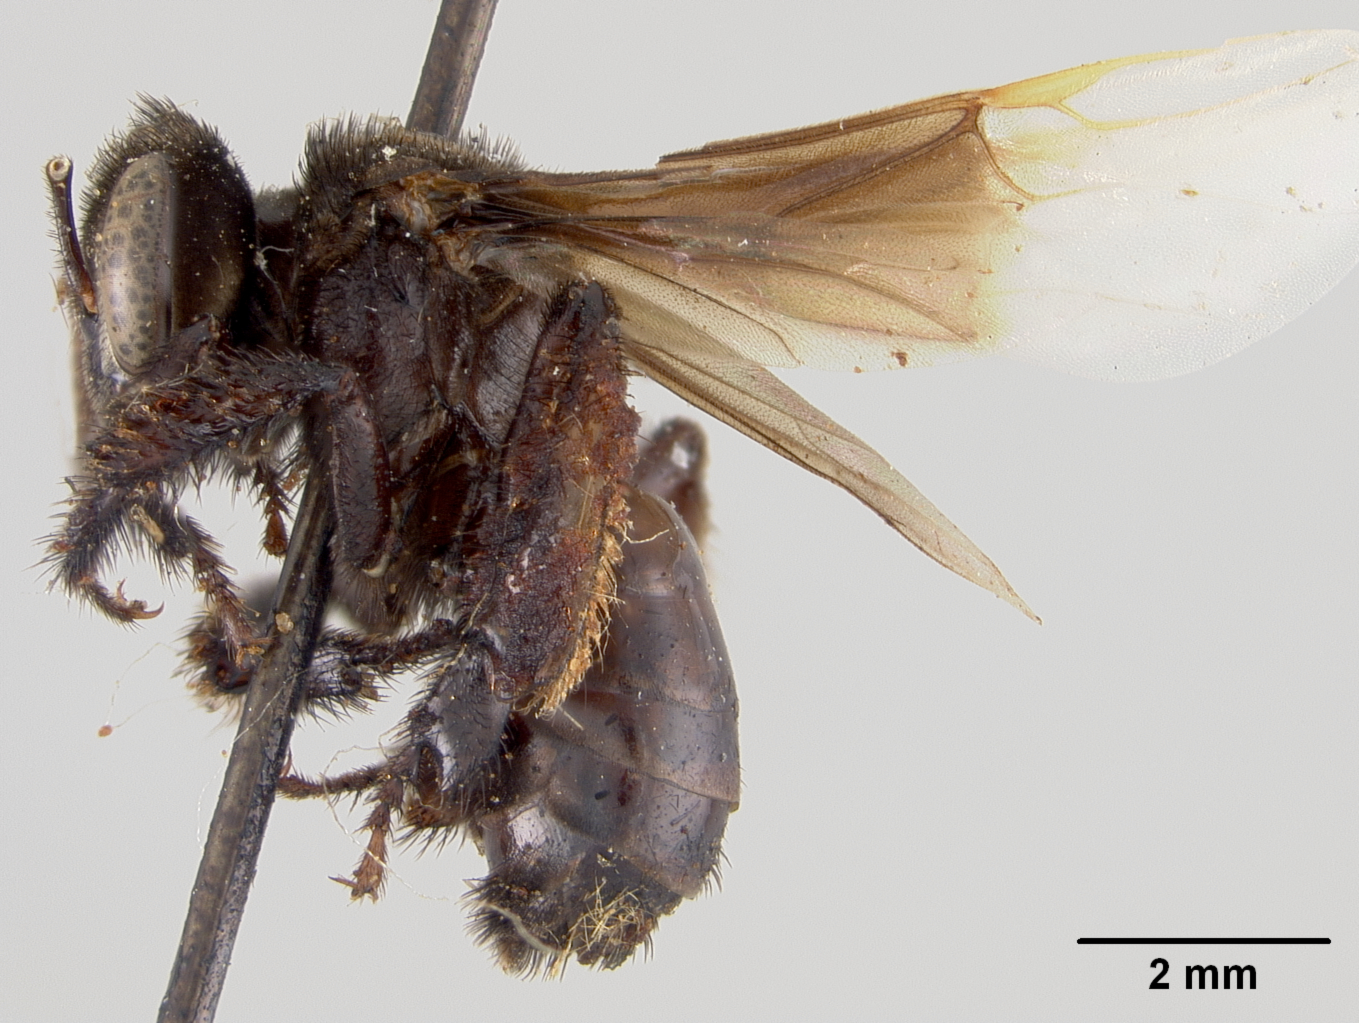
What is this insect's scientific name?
Trigona dimidiata
